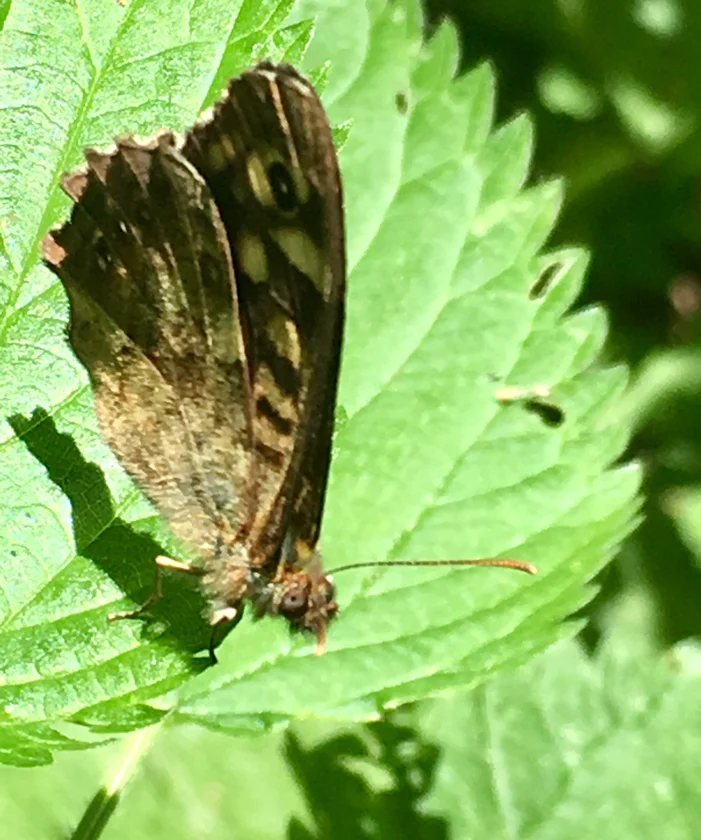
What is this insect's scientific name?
Pararge aegeria
